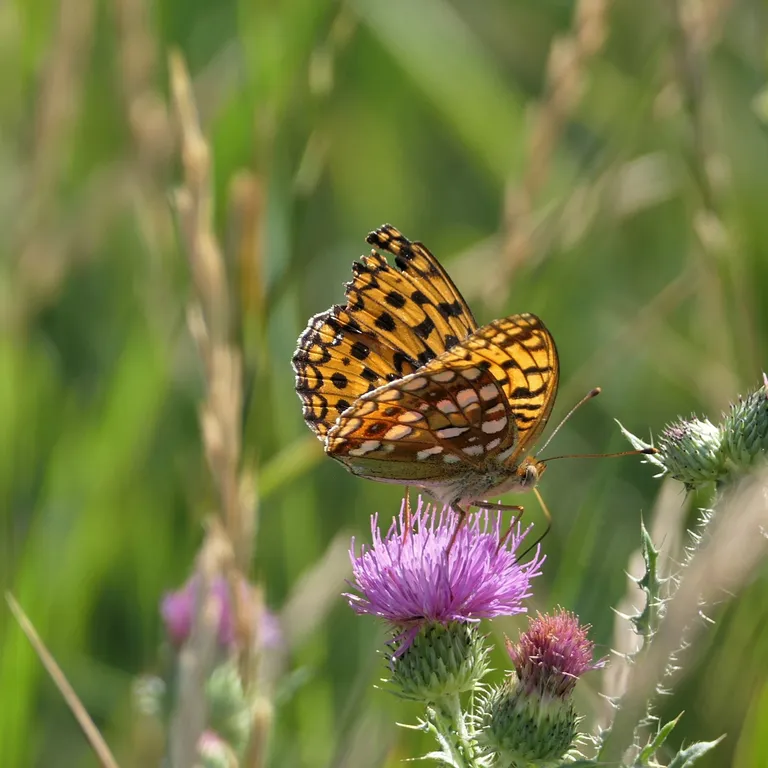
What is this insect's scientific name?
Fabriciana adippe
